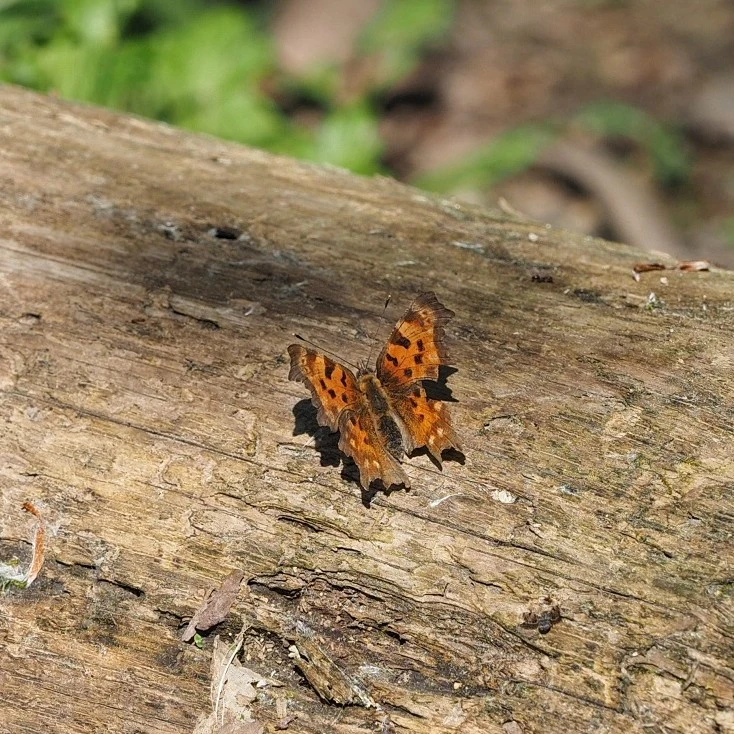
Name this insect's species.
Polygonia c-album
